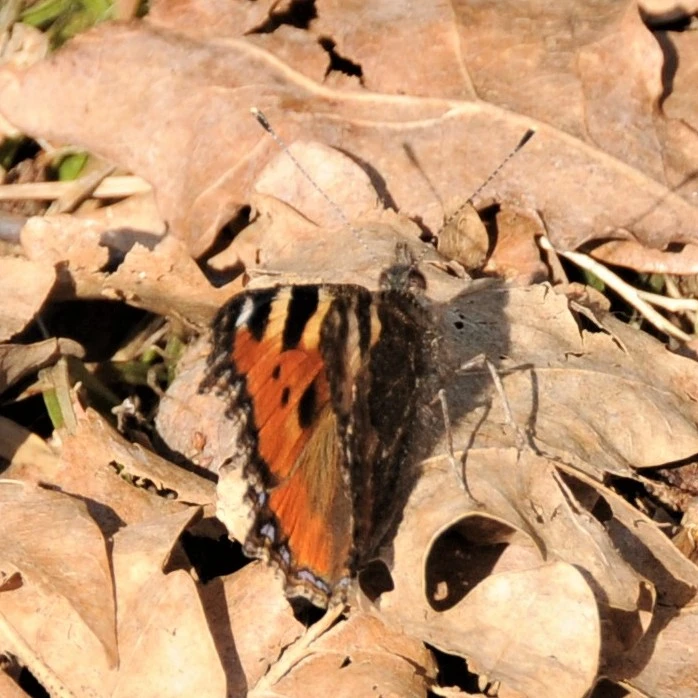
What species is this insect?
Aglais urticae
